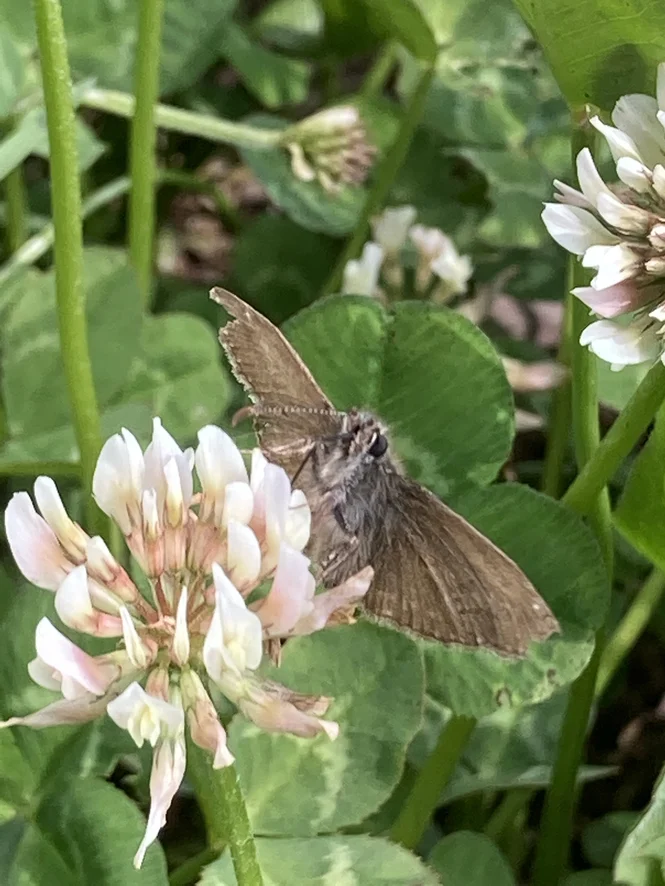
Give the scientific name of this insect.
Erynnis tages
